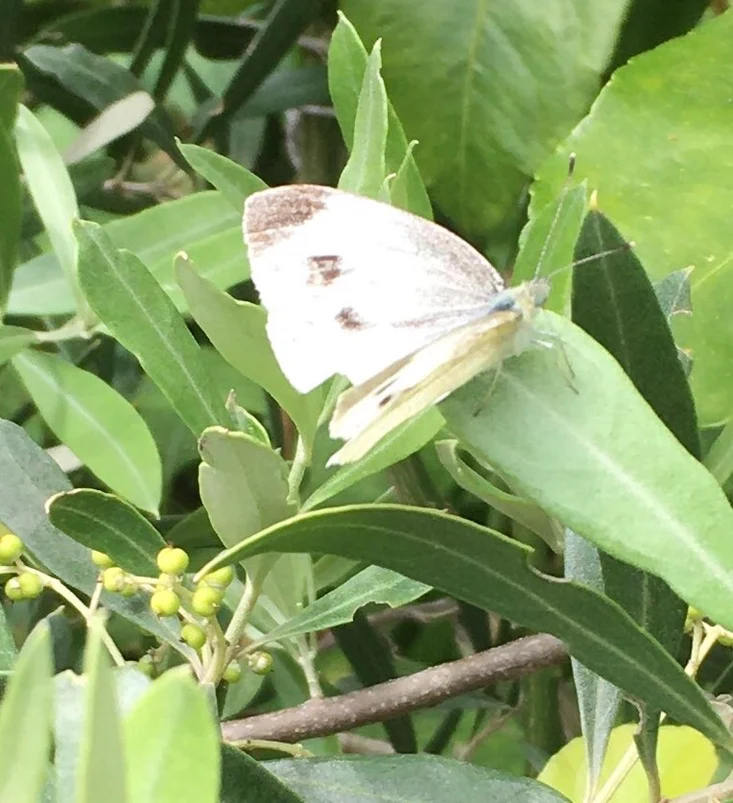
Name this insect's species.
Pieris mannii
